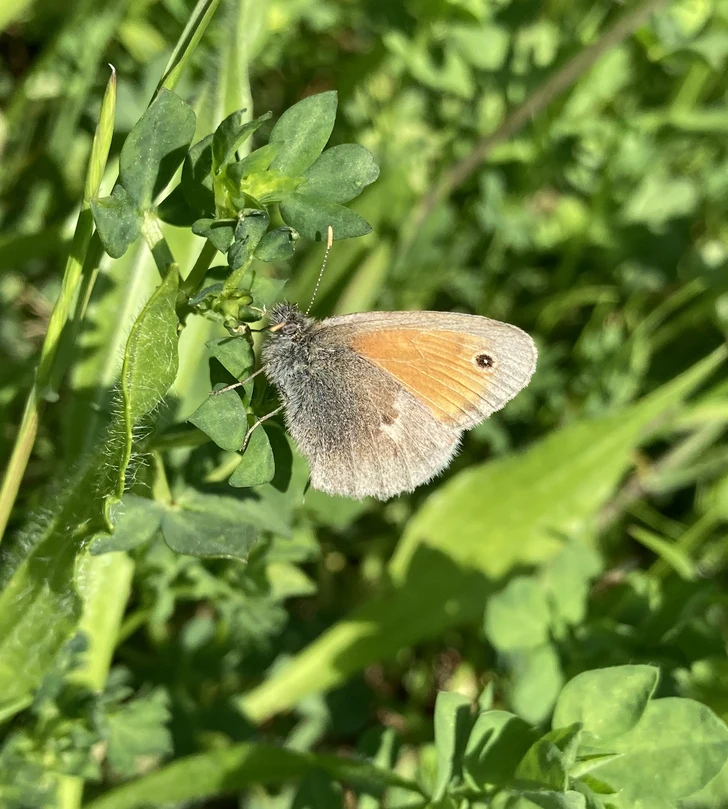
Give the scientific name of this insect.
Coenonympha pamphilus
